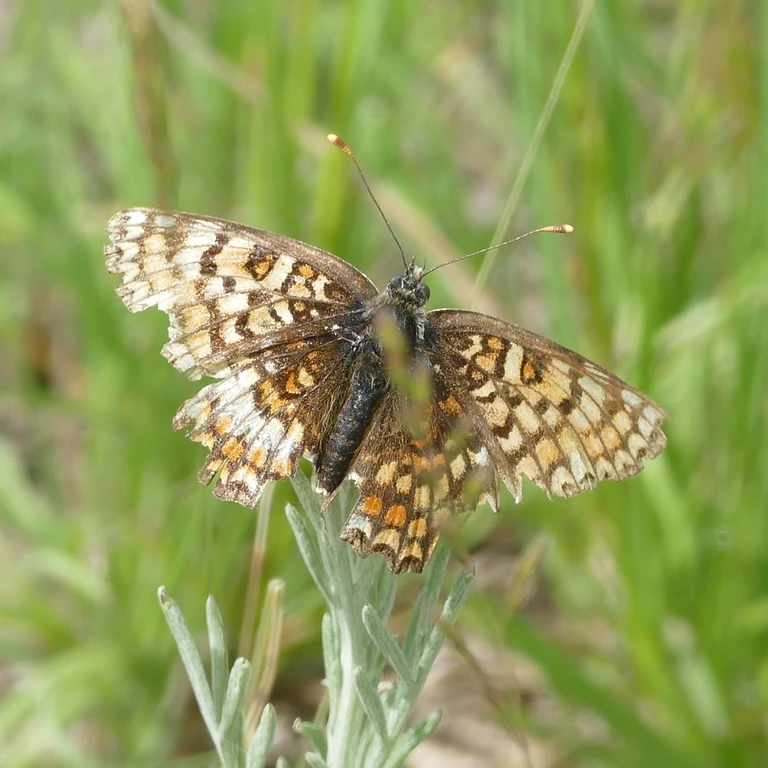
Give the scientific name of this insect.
Melitaea phoebe
